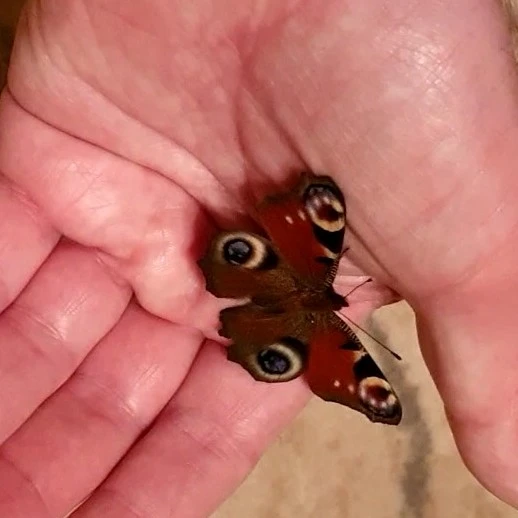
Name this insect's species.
Aglais io
